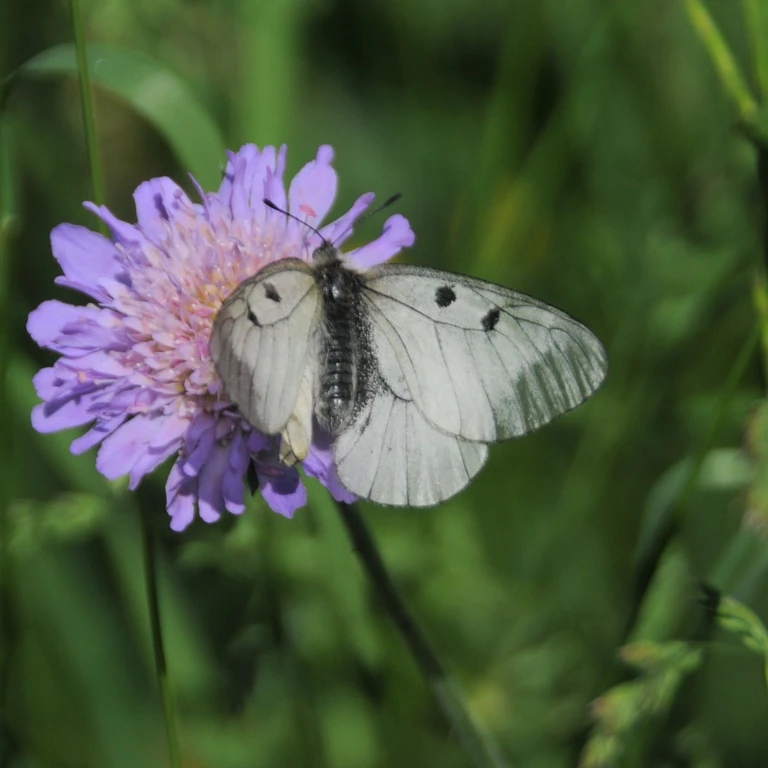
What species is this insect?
Parnassius mnemosyne
